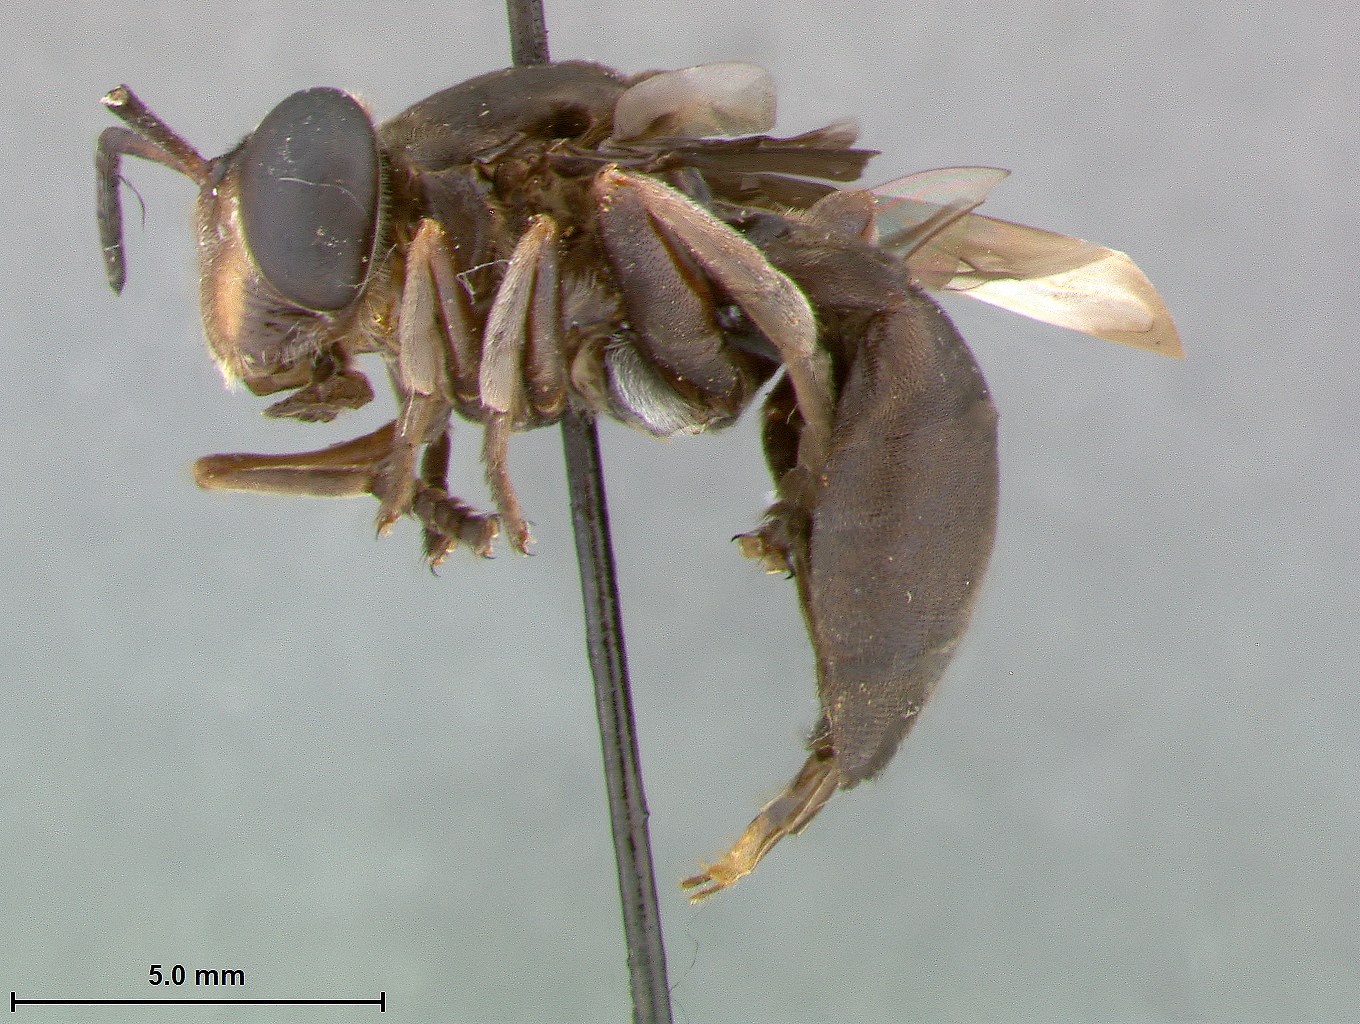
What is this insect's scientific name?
Microdon manni
